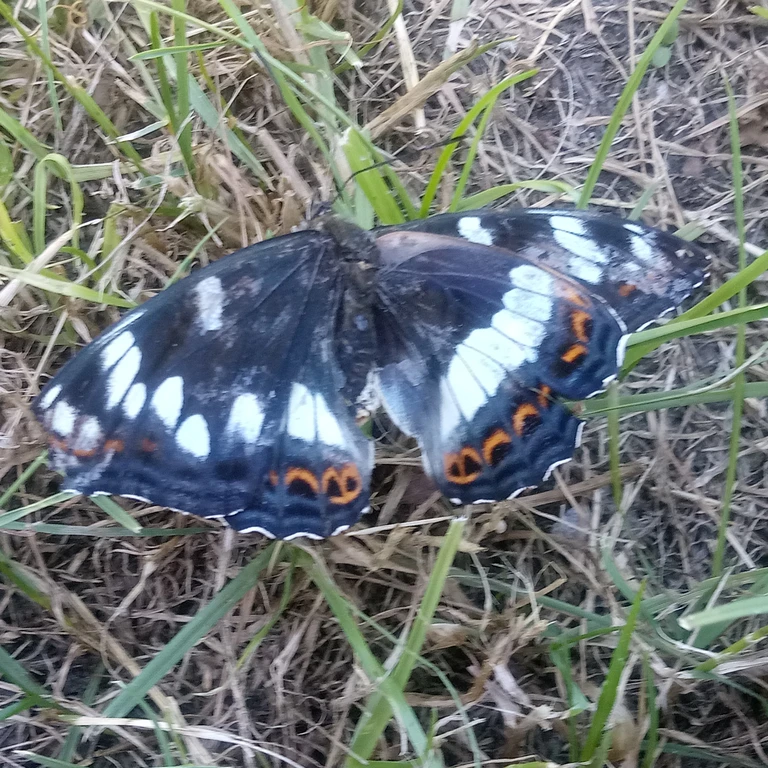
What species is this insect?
Limenitis populi
